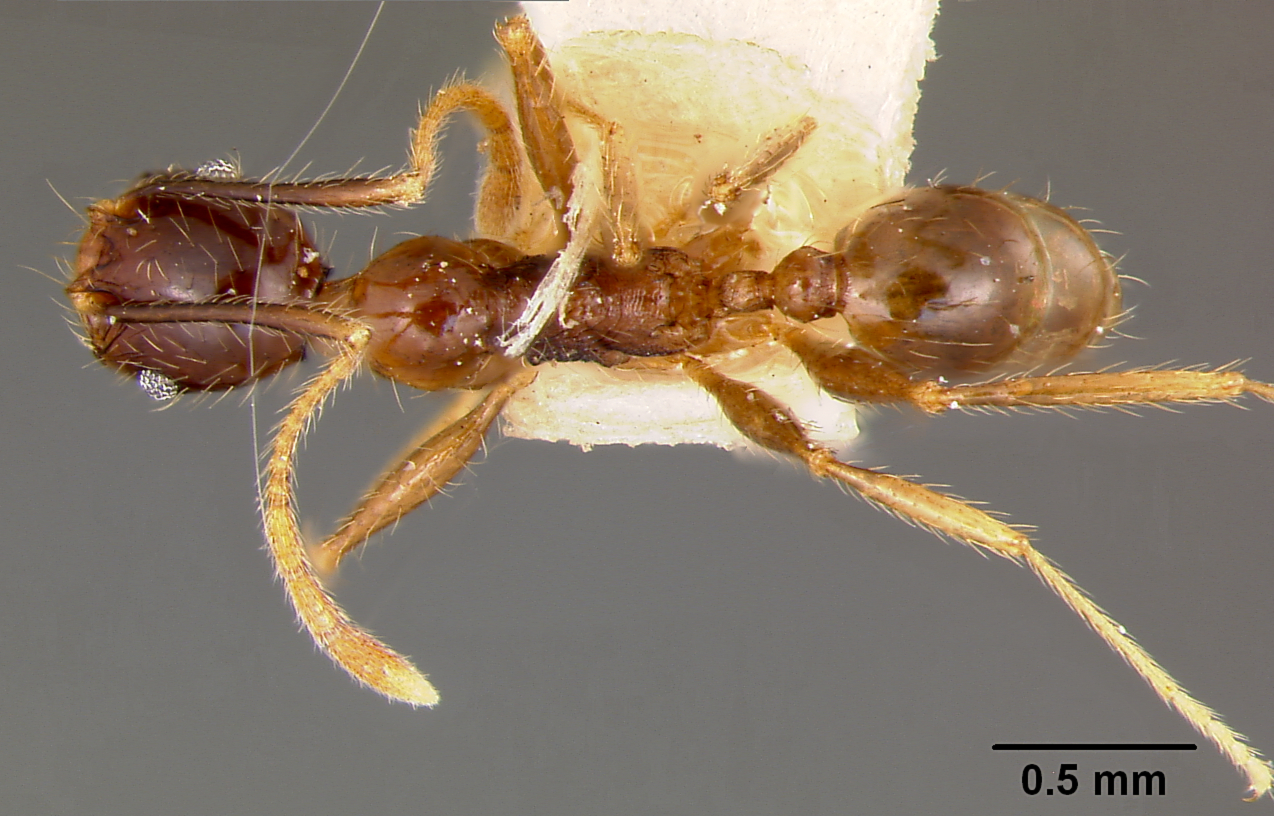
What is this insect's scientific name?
Pheidole oceanica
